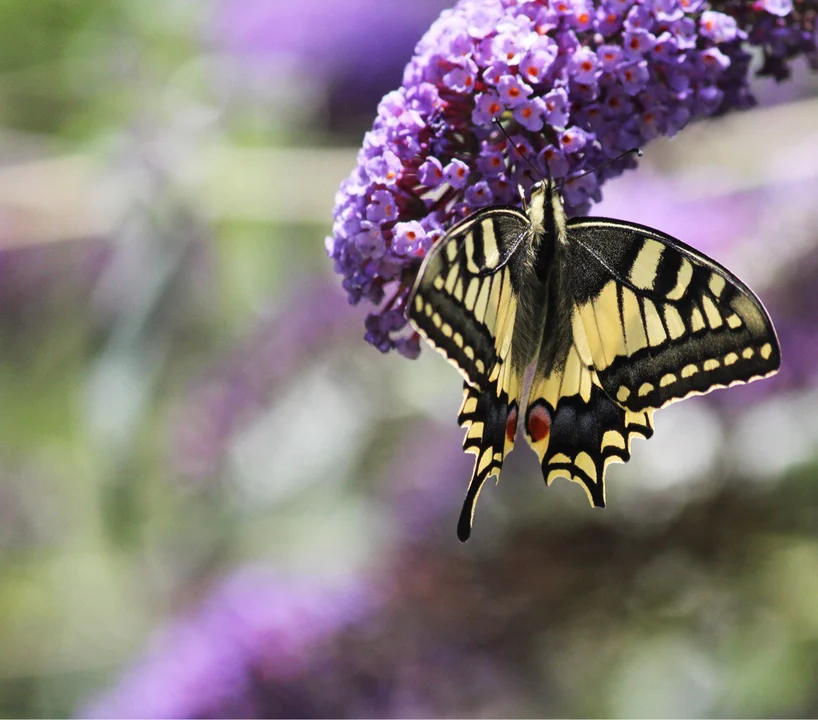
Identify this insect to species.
Papilio machaon
